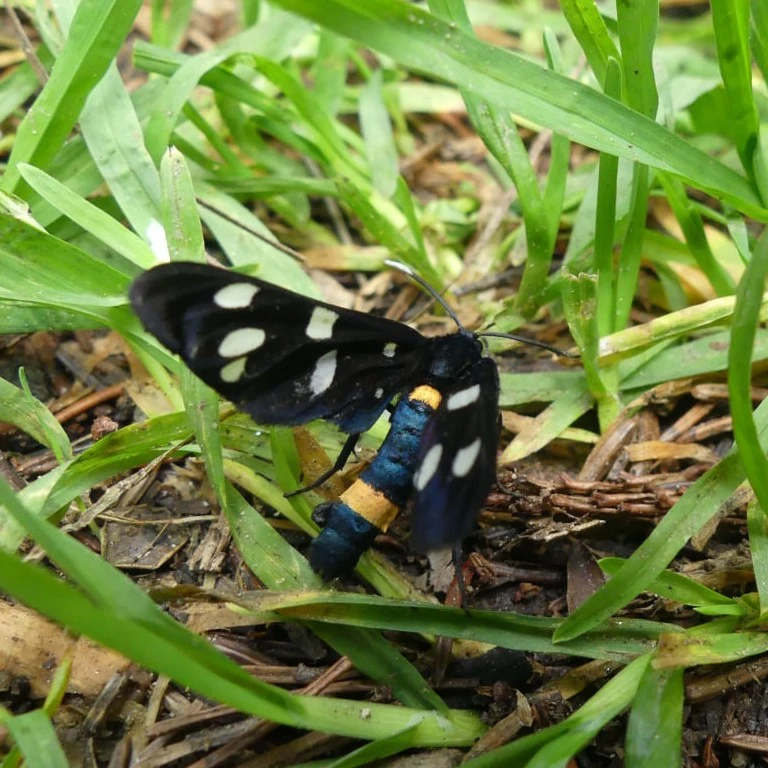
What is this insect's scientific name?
Amata phegea
